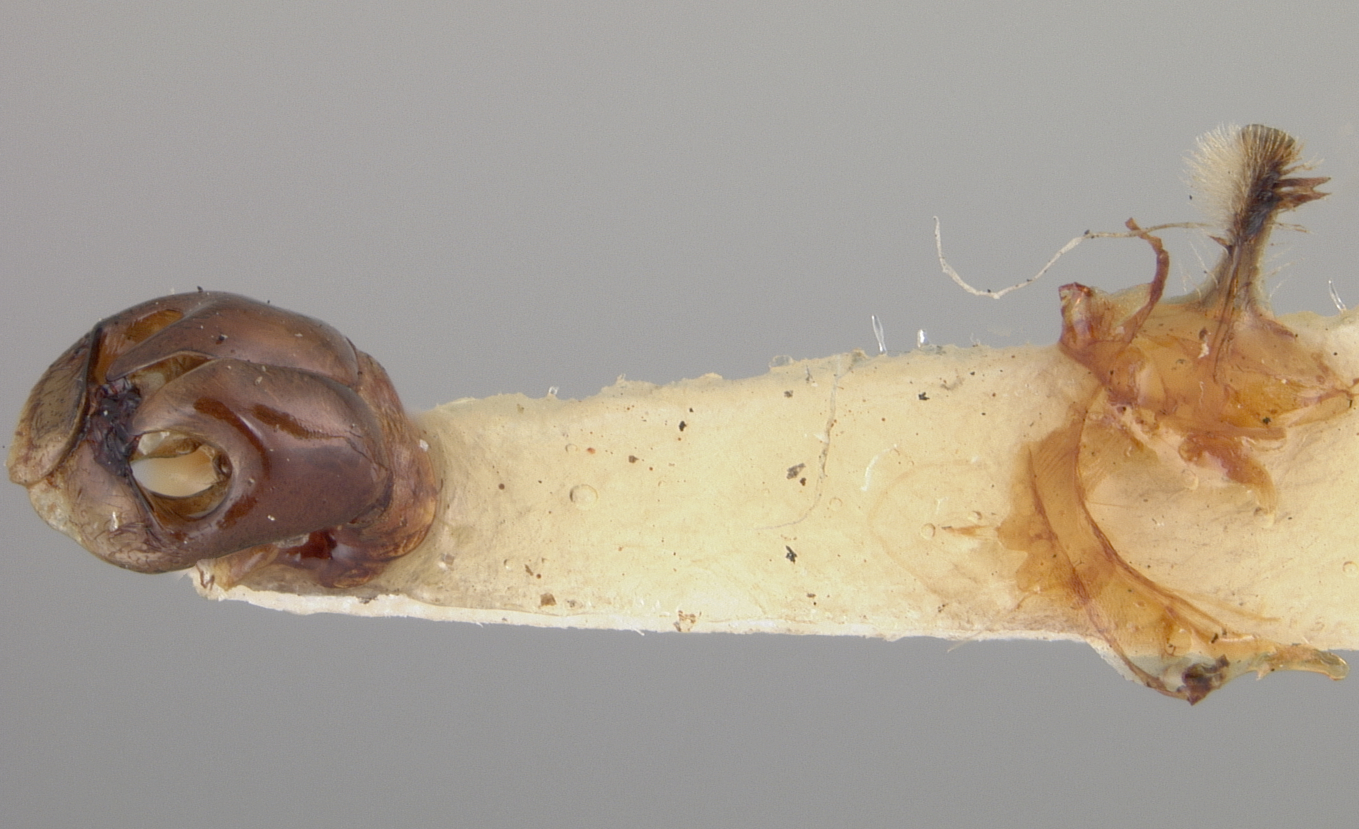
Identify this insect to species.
Andrena sphecodiniformis
